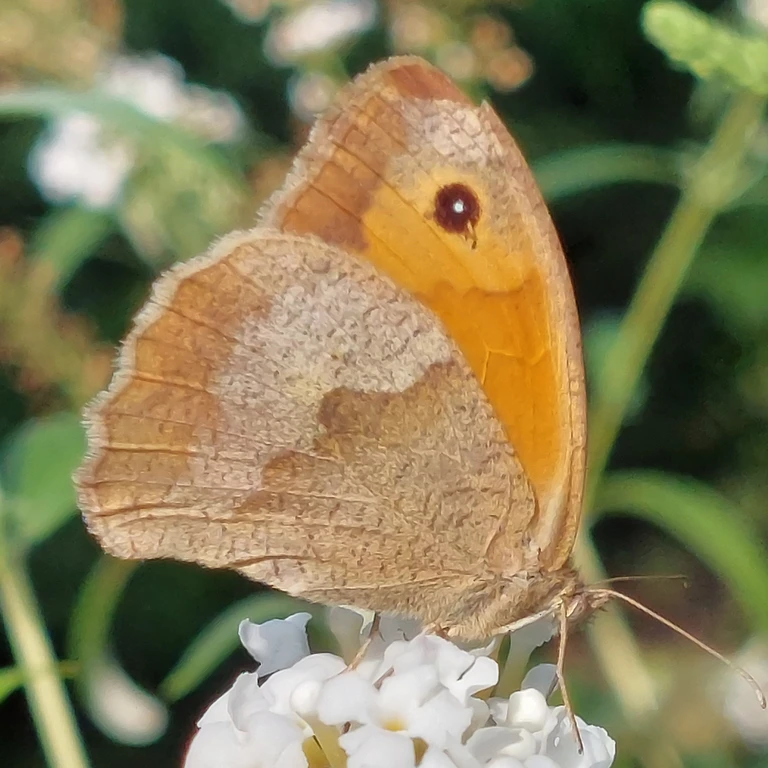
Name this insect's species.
Maniola jurtina
